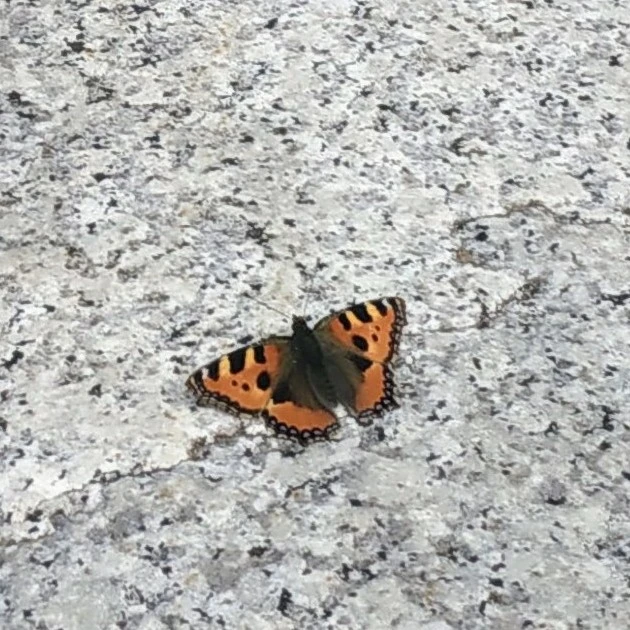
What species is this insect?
Aglais urticae
